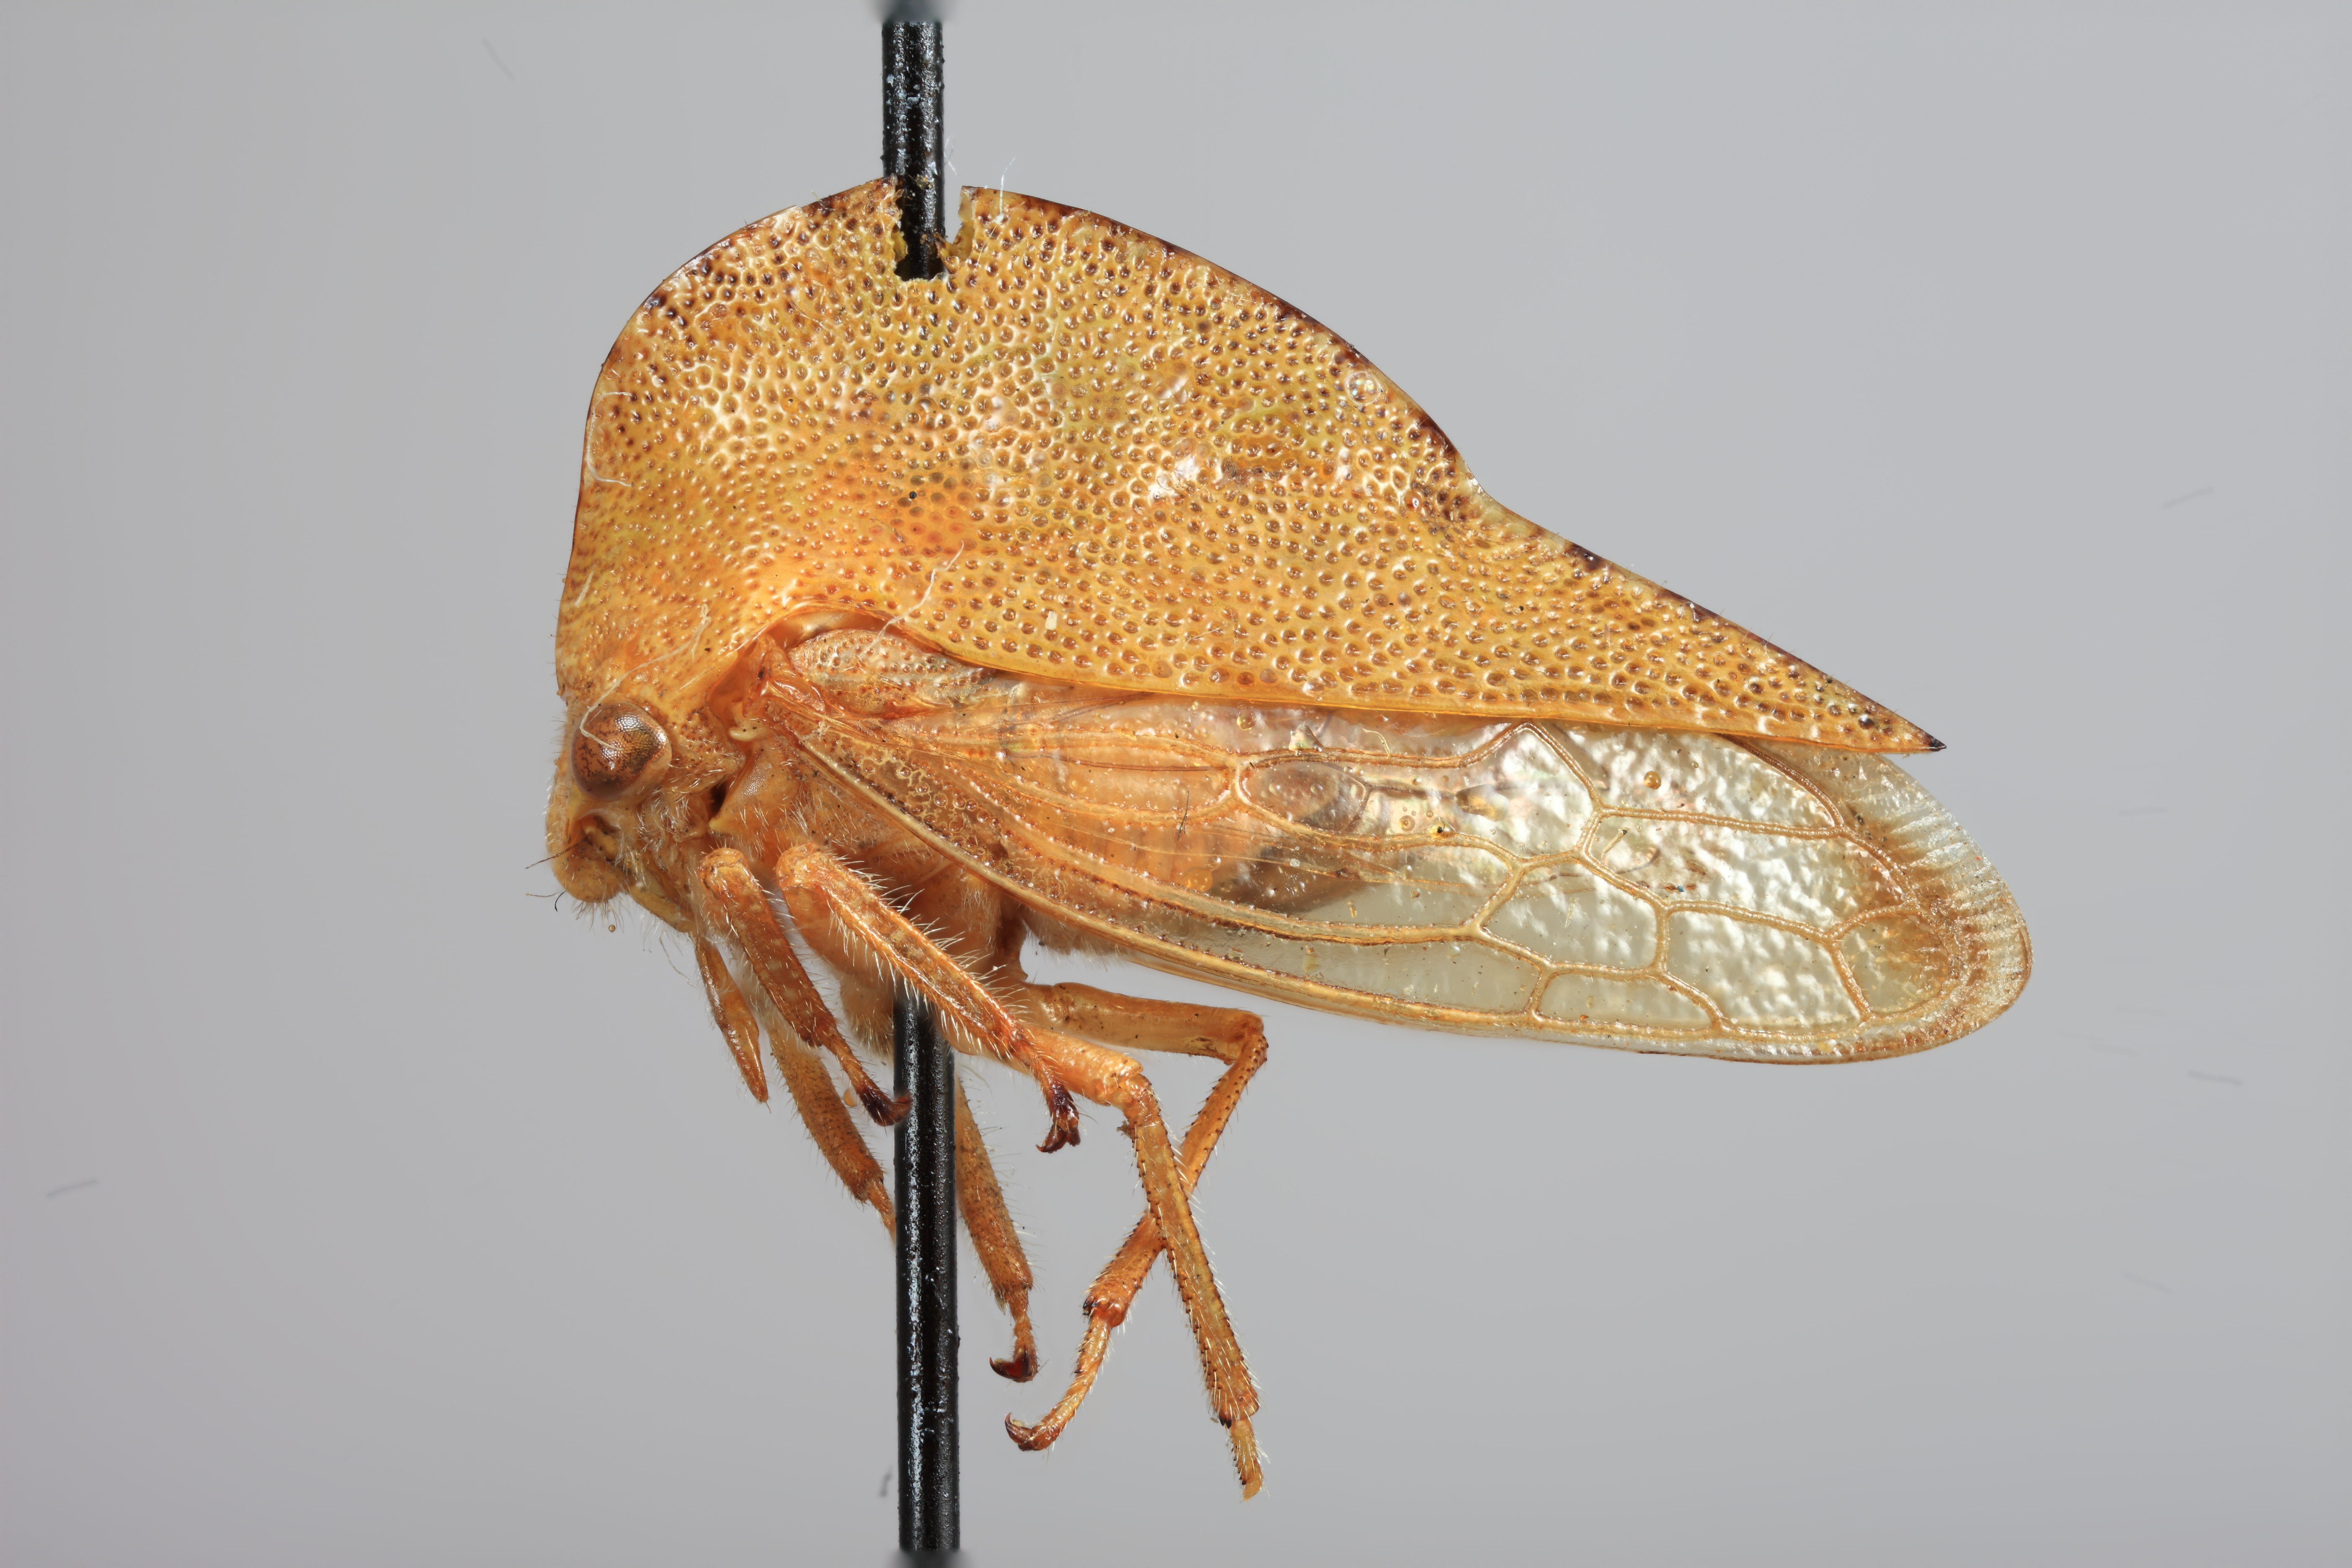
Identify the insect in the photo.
Atymna gigantea
